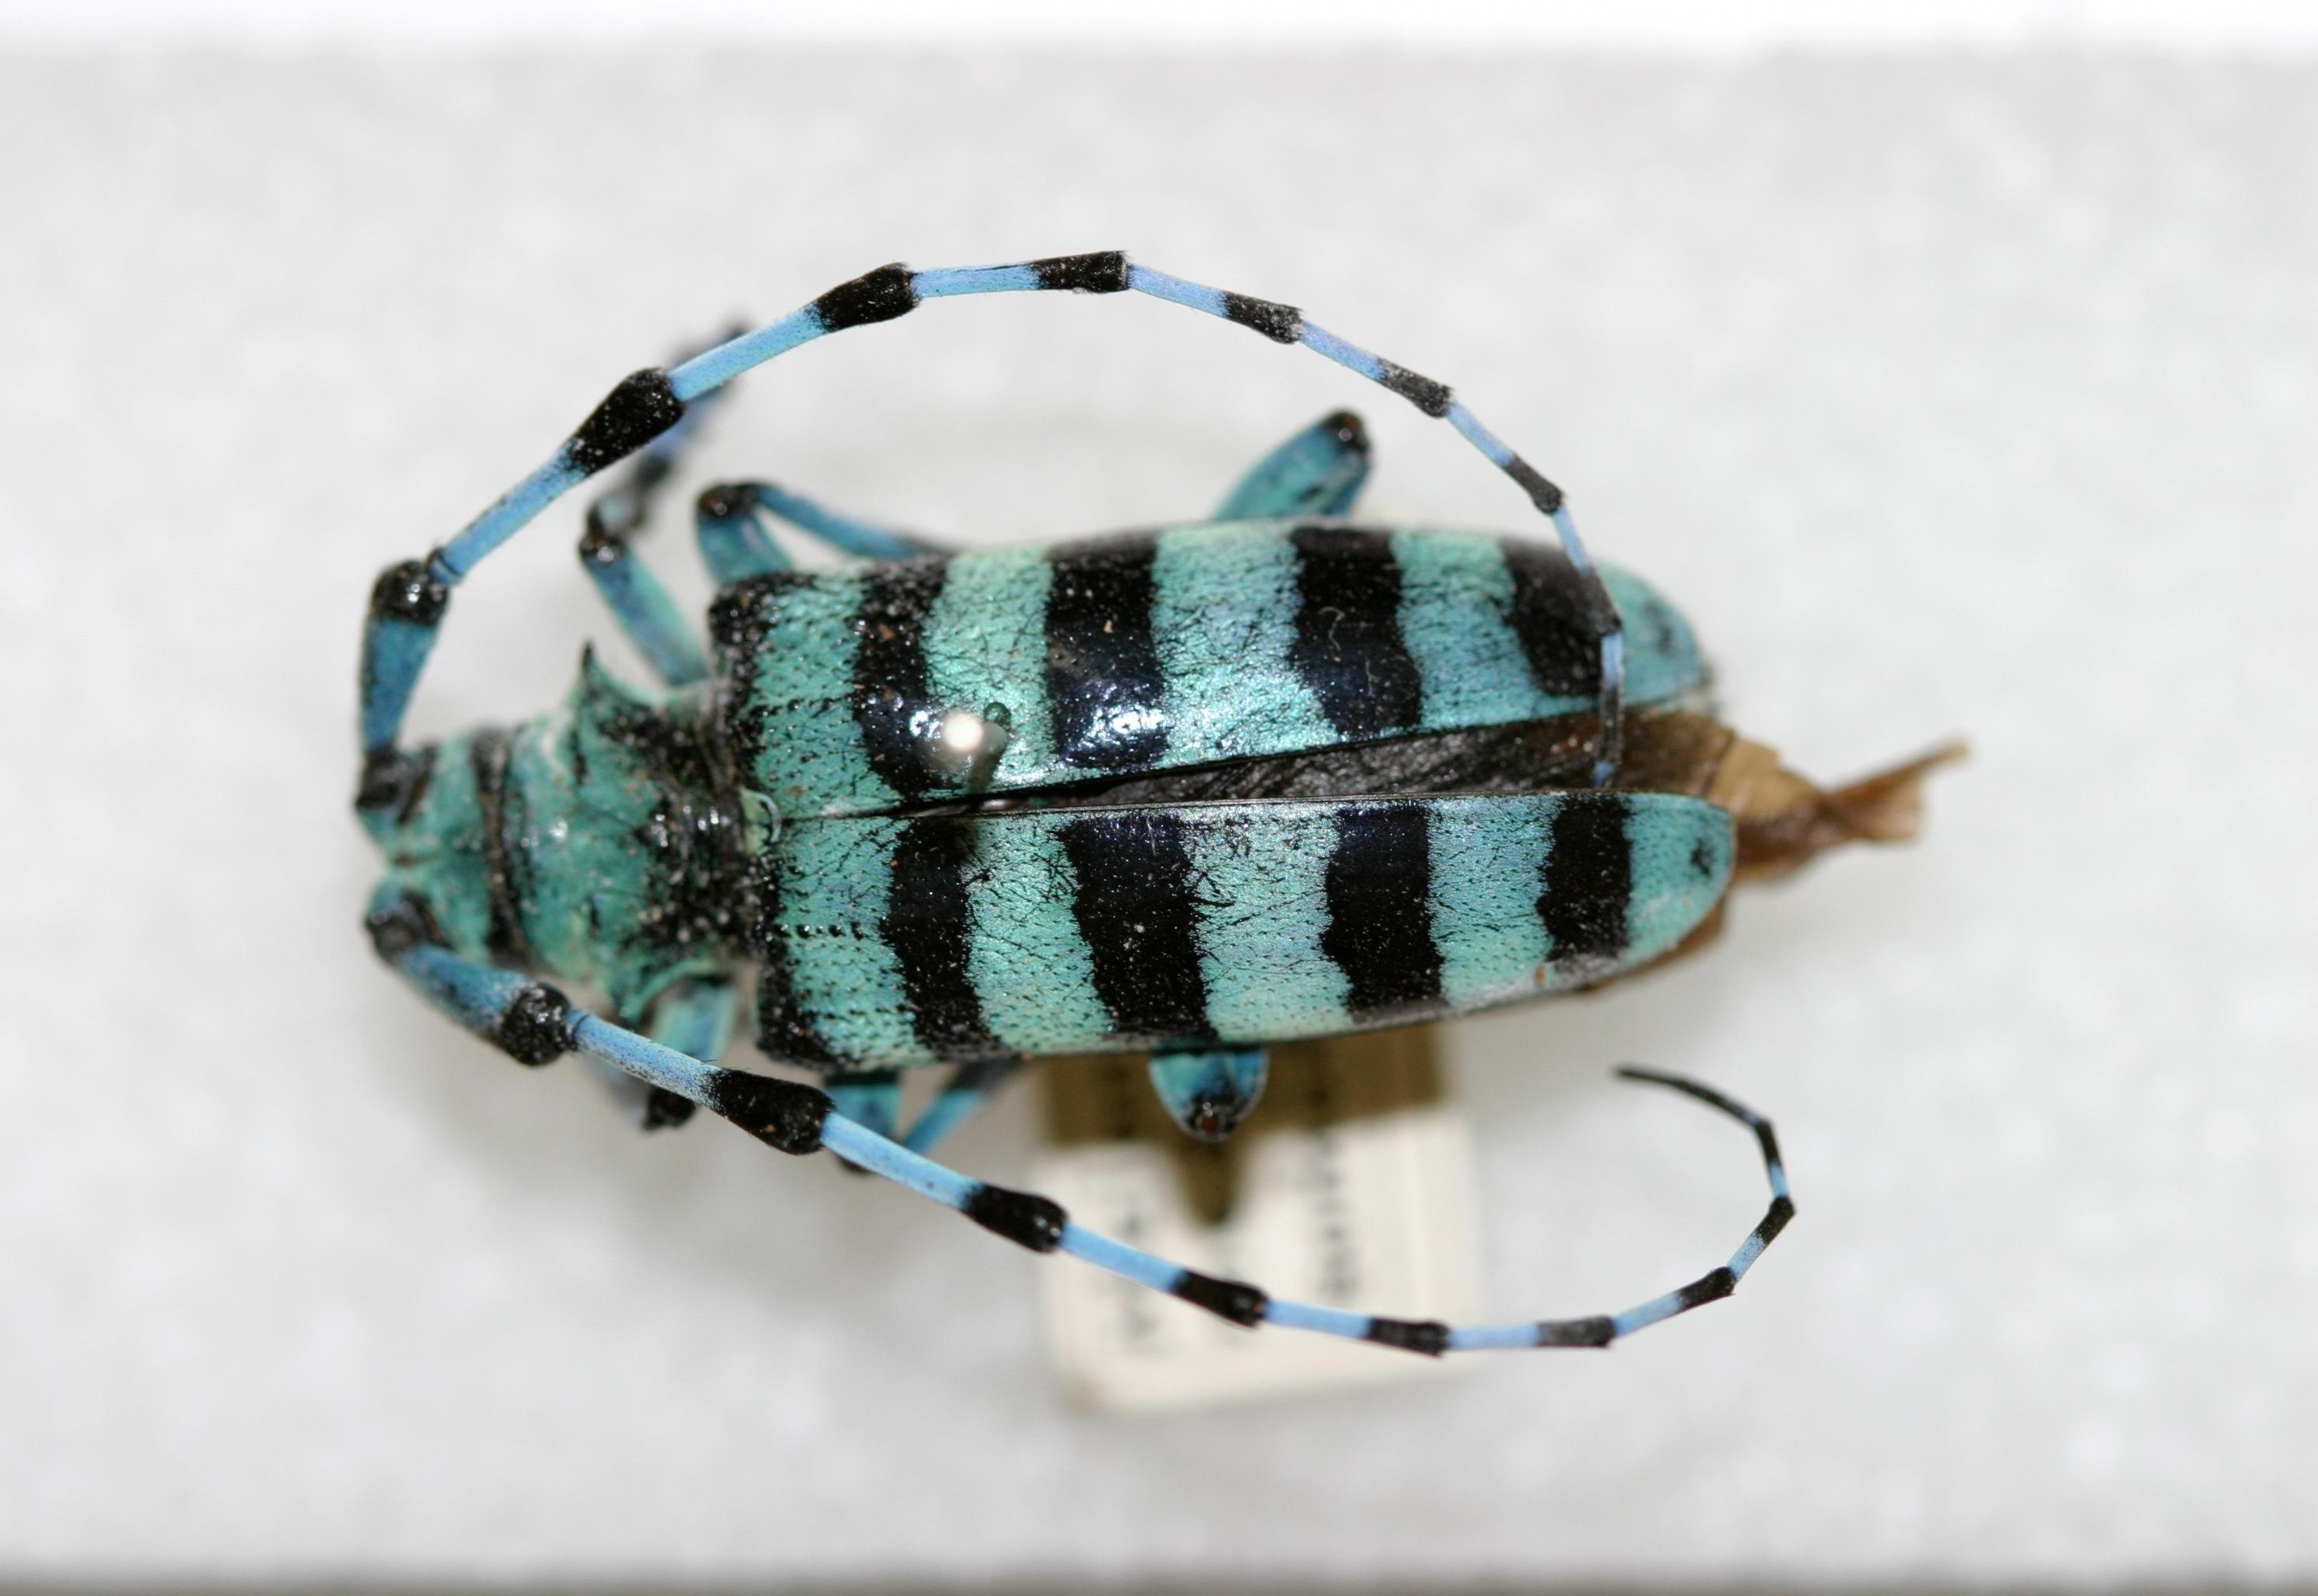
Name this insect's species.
Anoplophora medembachii (also Melanauster medenbachi)
